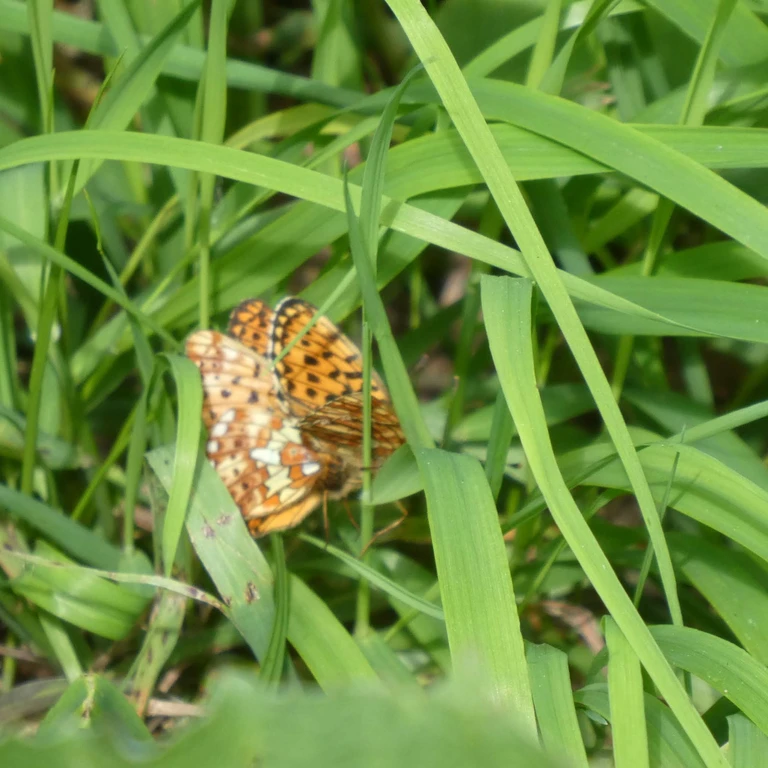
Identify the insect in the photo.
Boloria euphrosyne (also Clossiana euphrosyne)
